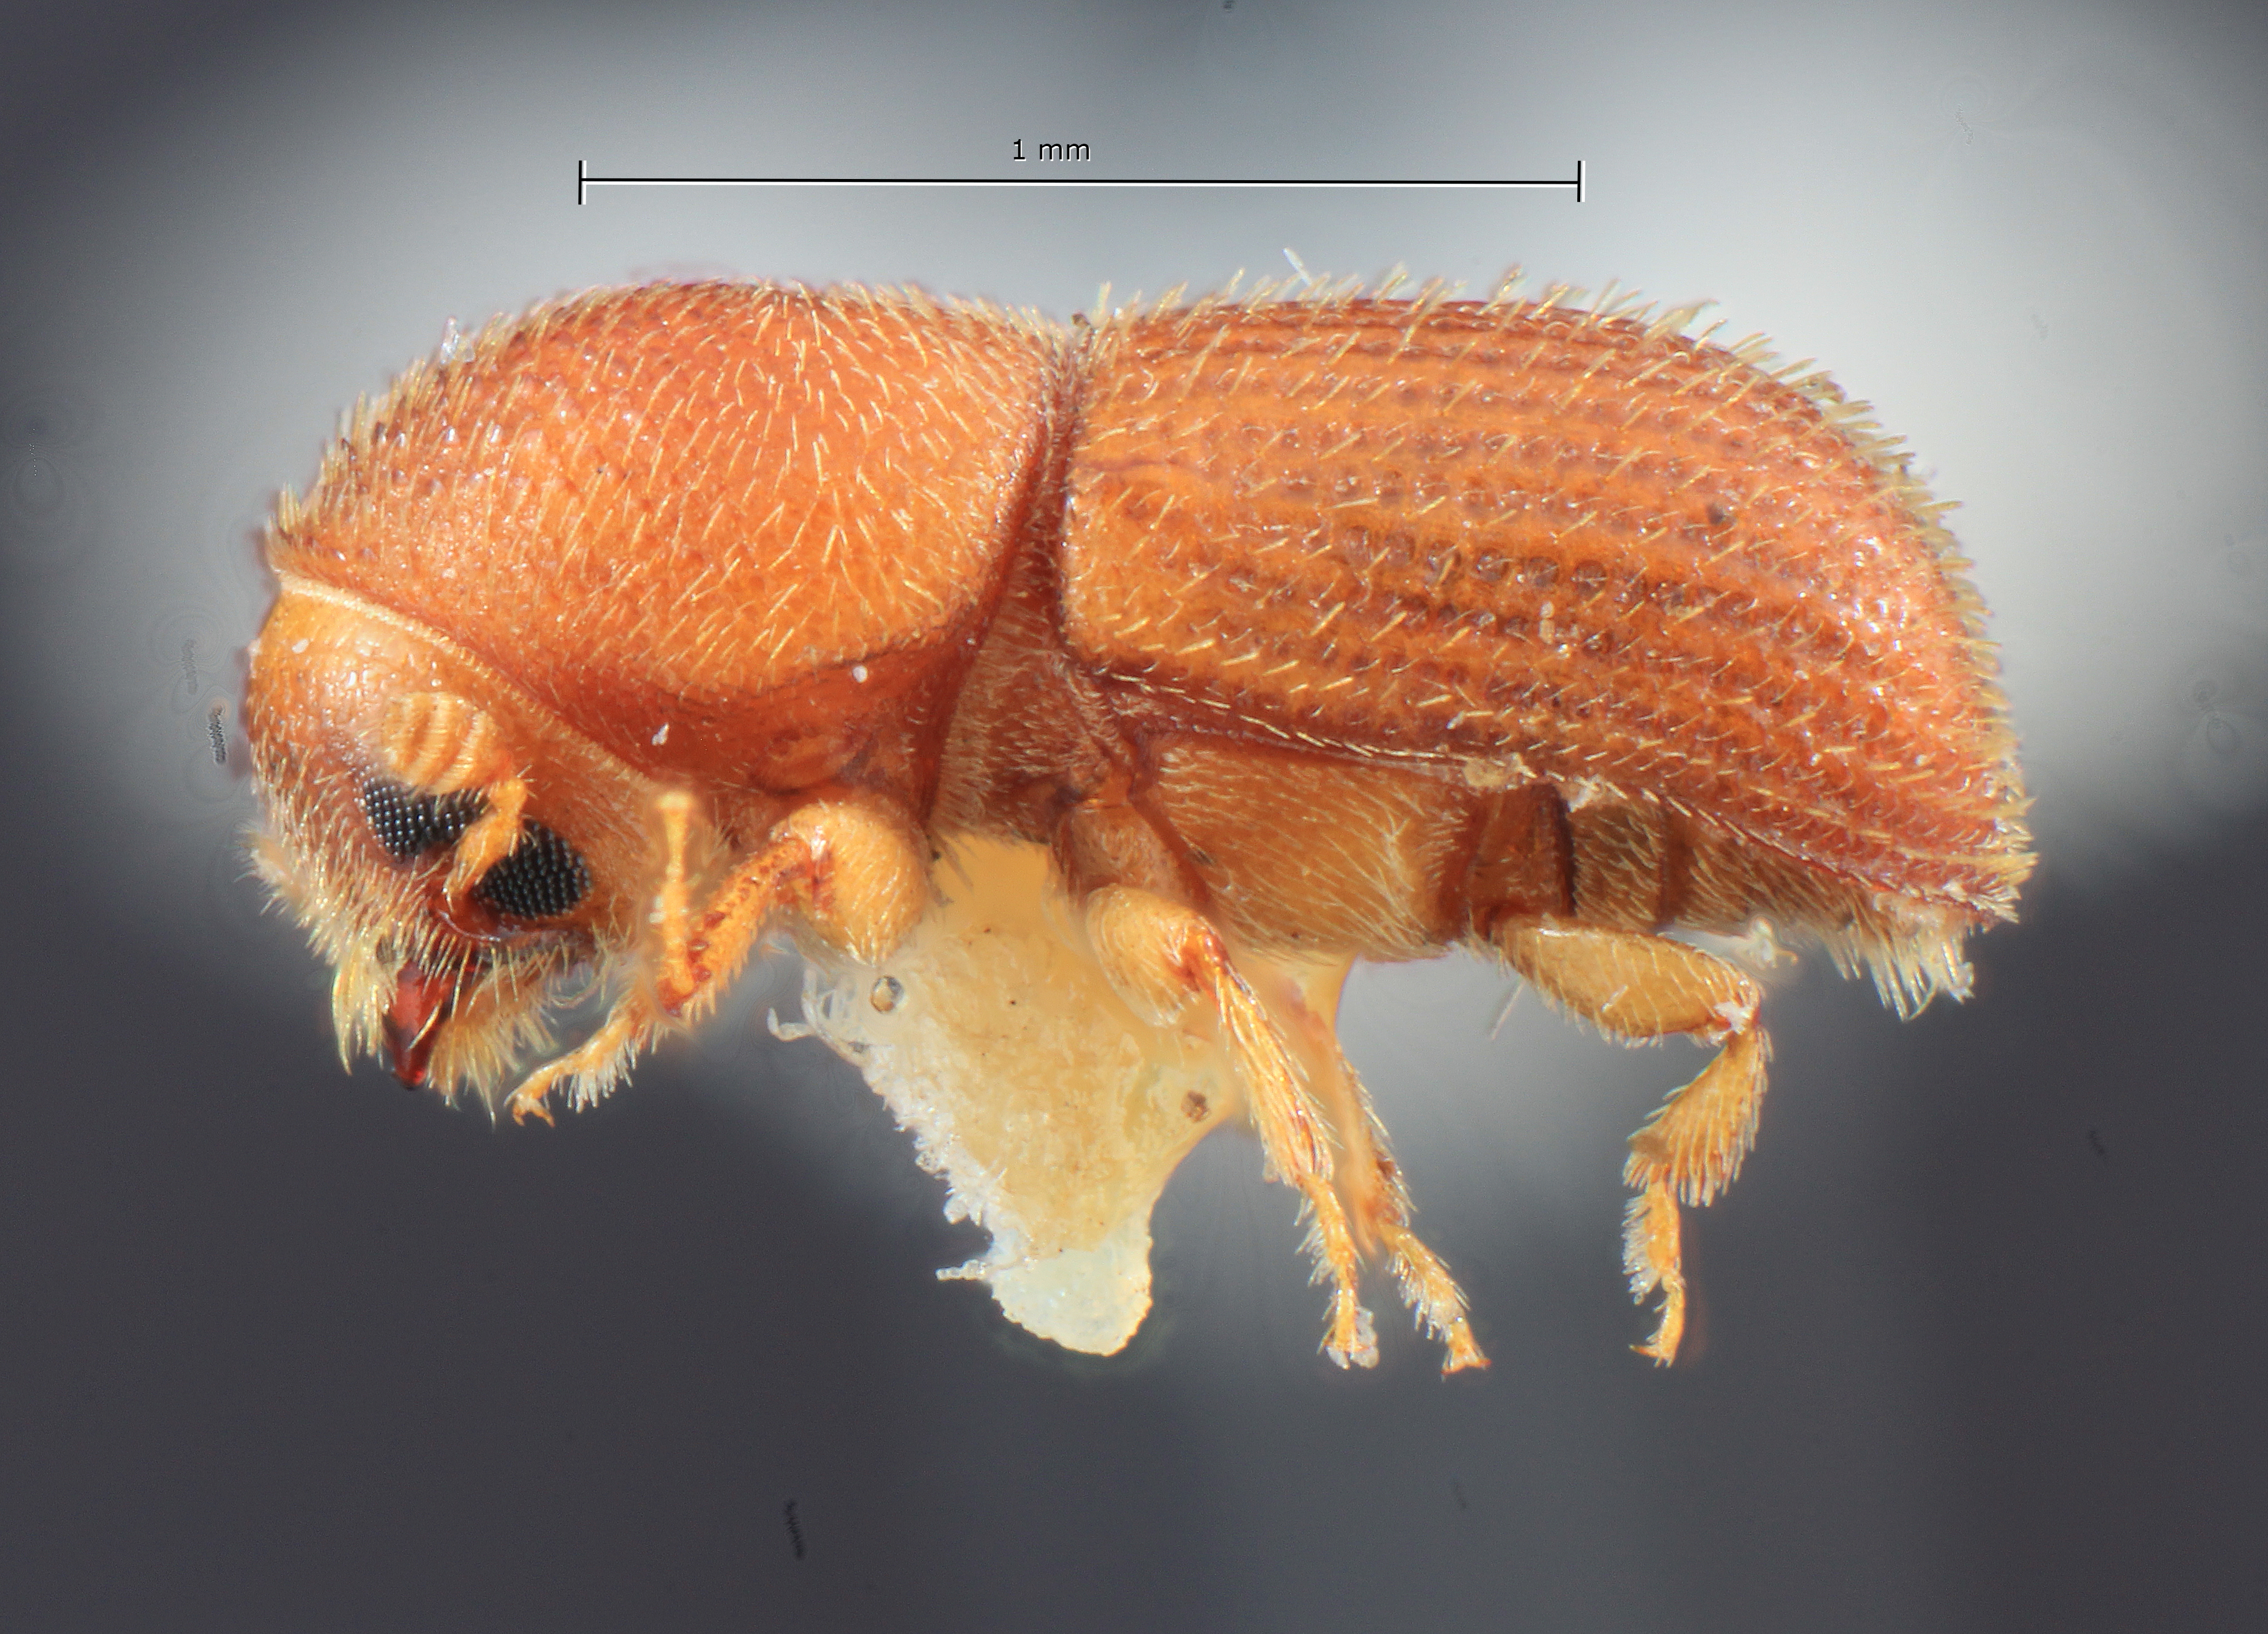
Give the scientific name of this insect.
Dendroterus sallaei
